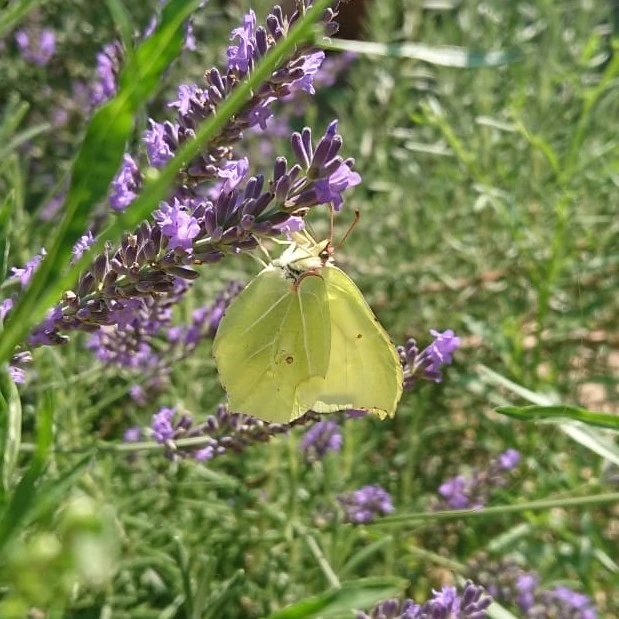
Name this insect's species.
Gonepteryx rhamni
